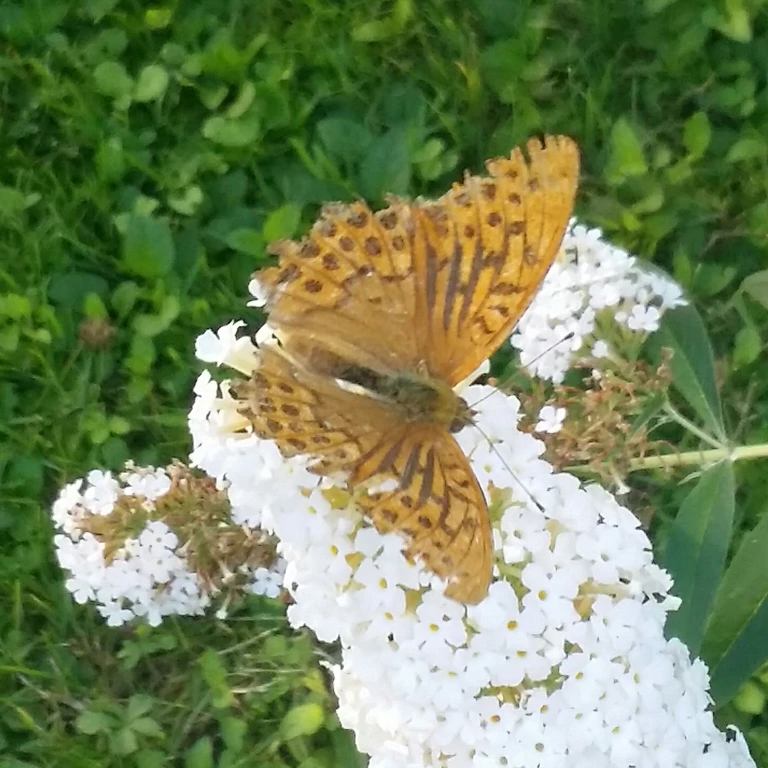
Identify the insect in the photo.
Argynnis paphia
